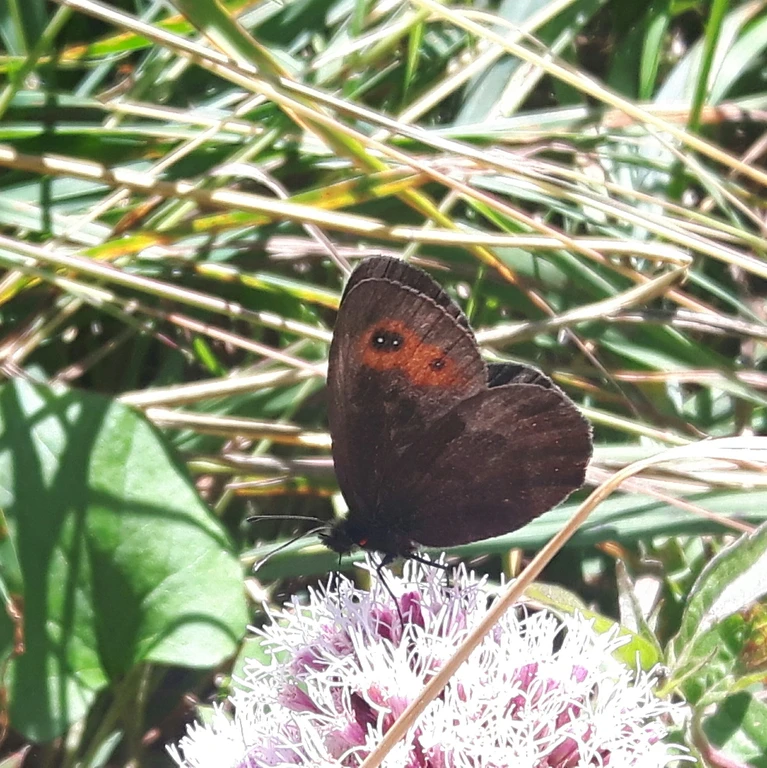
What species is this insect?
Erebia aethiops
